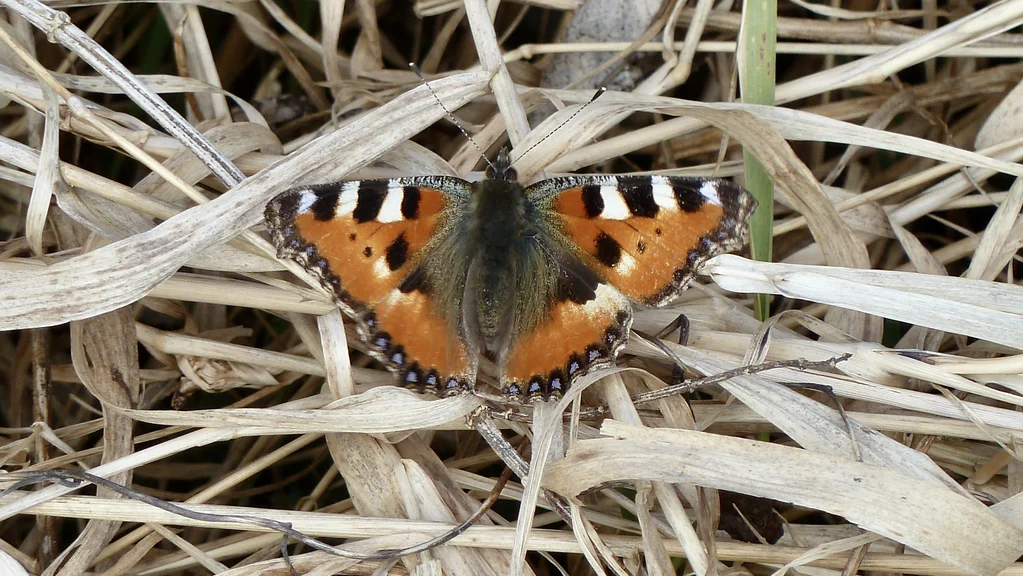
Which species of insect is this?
Aglais urticae
